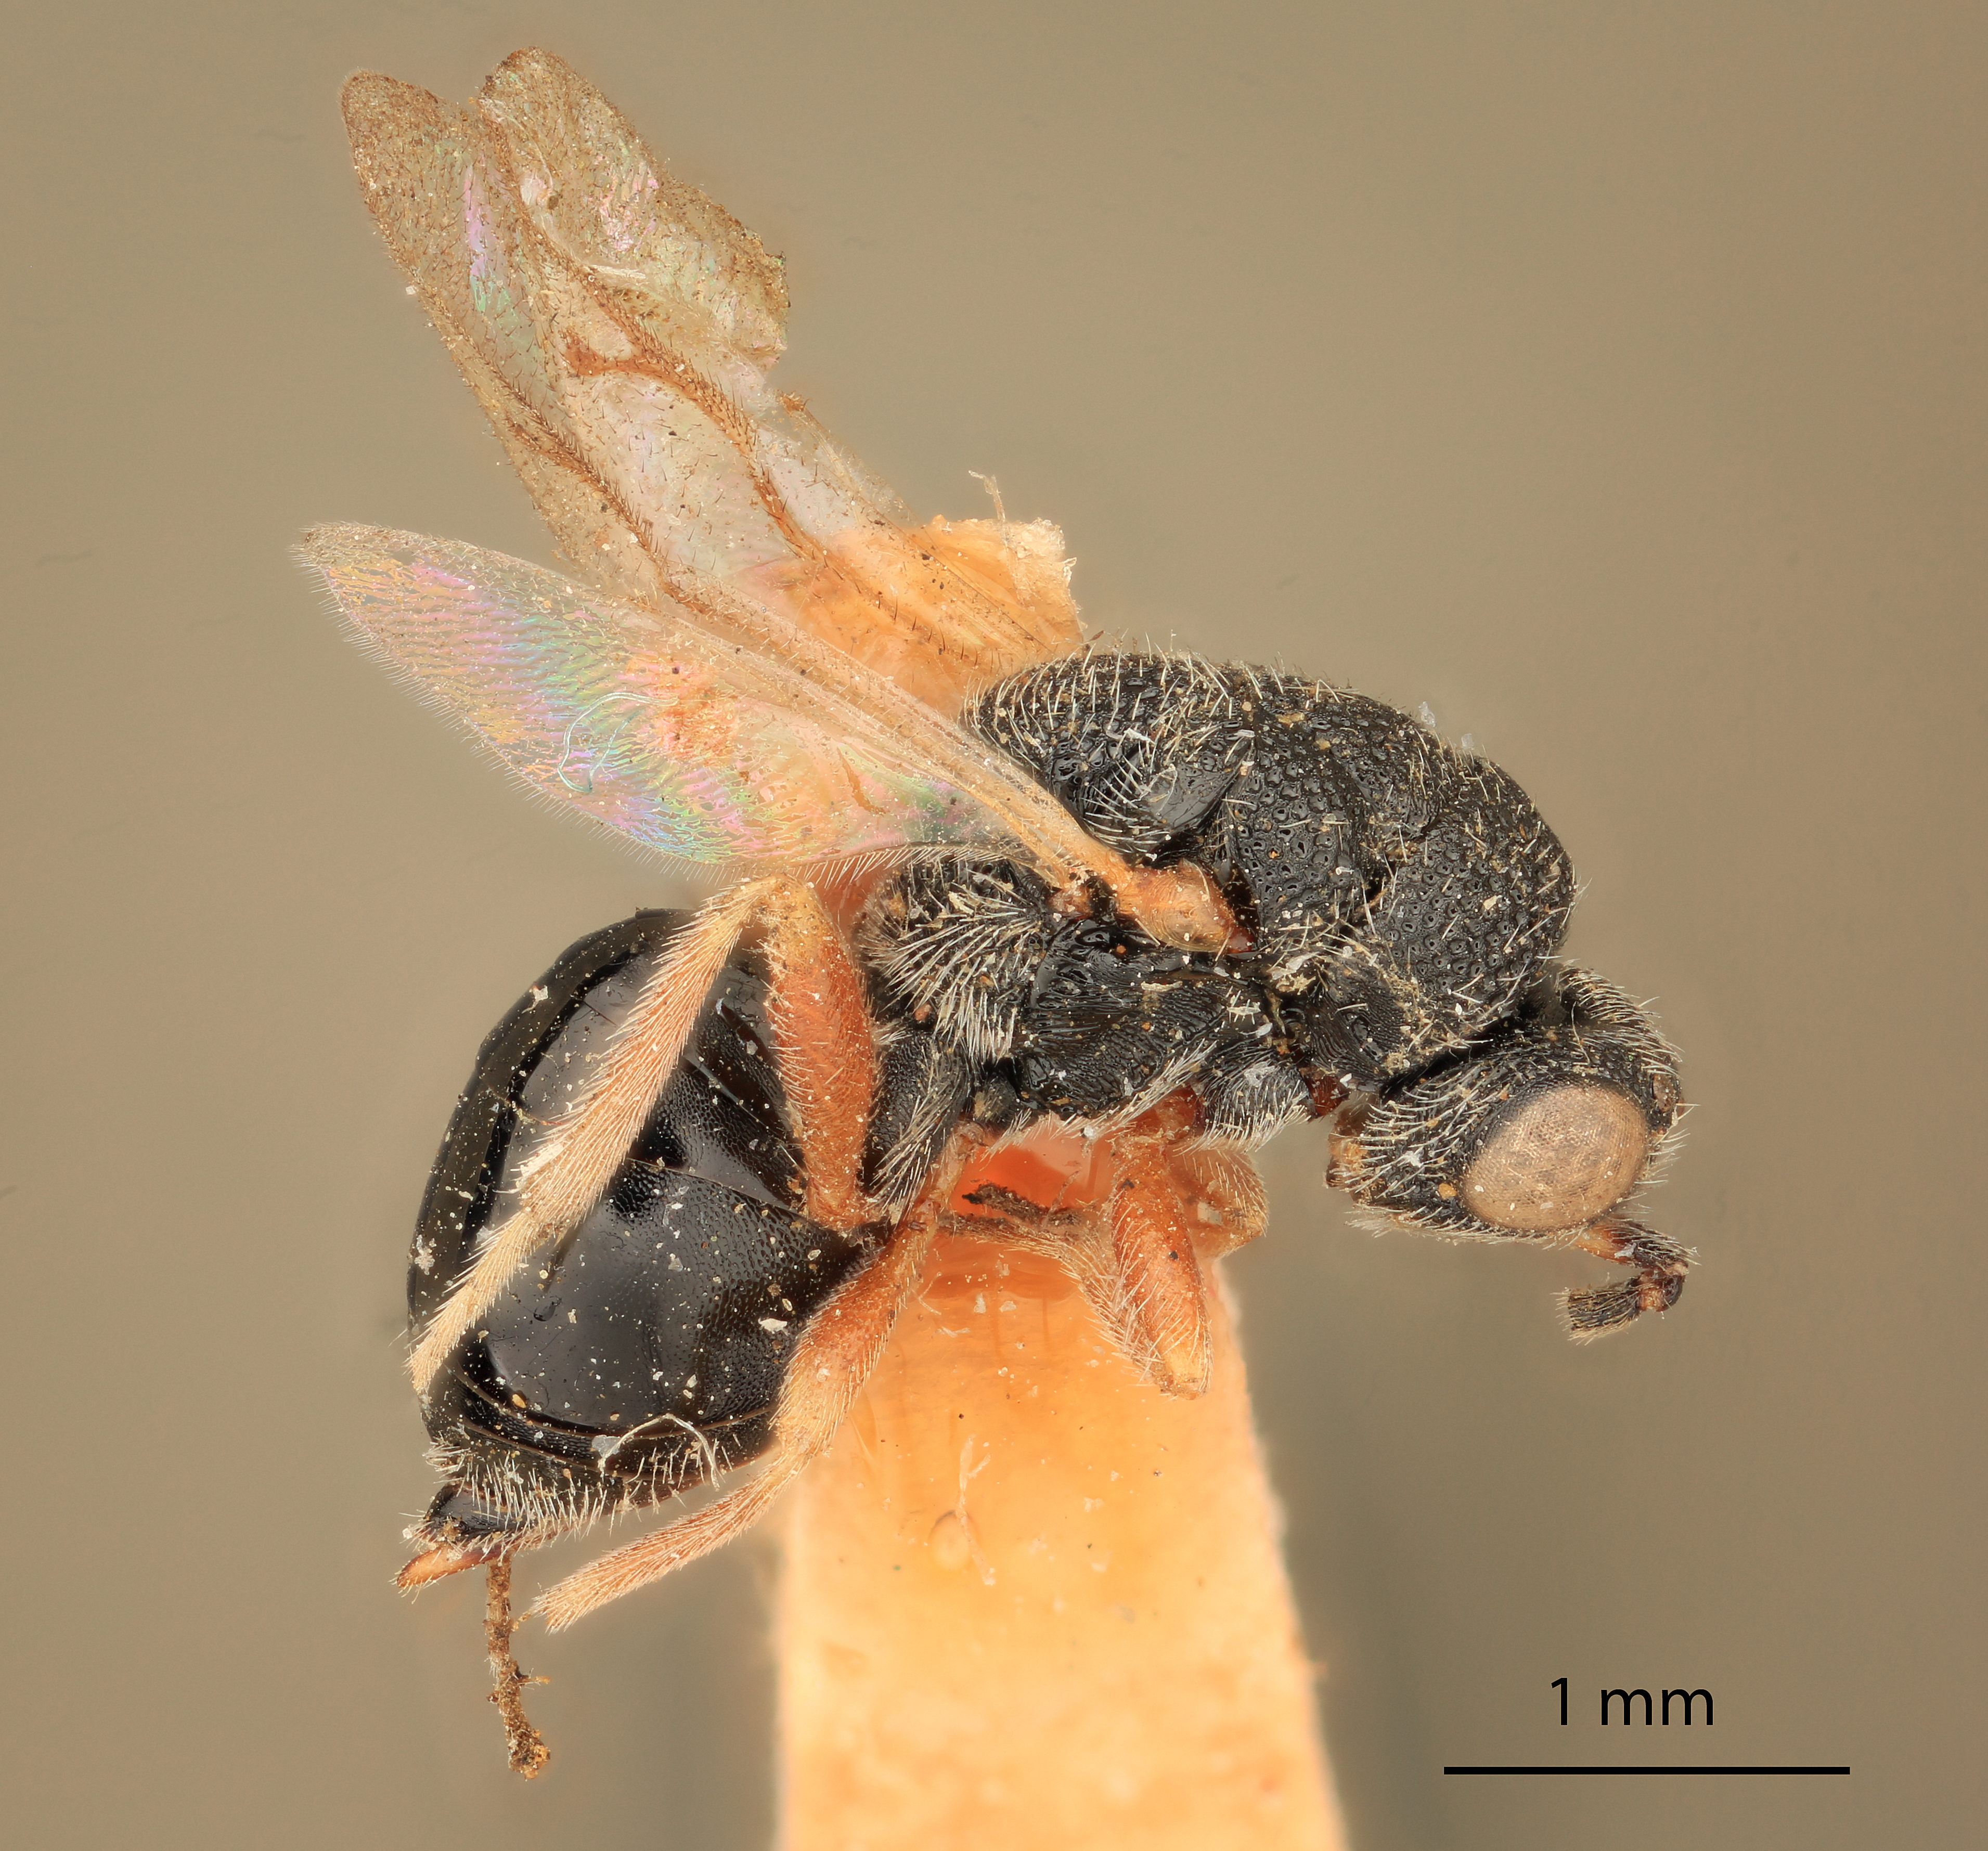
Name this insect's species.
Eurytoma spadix
